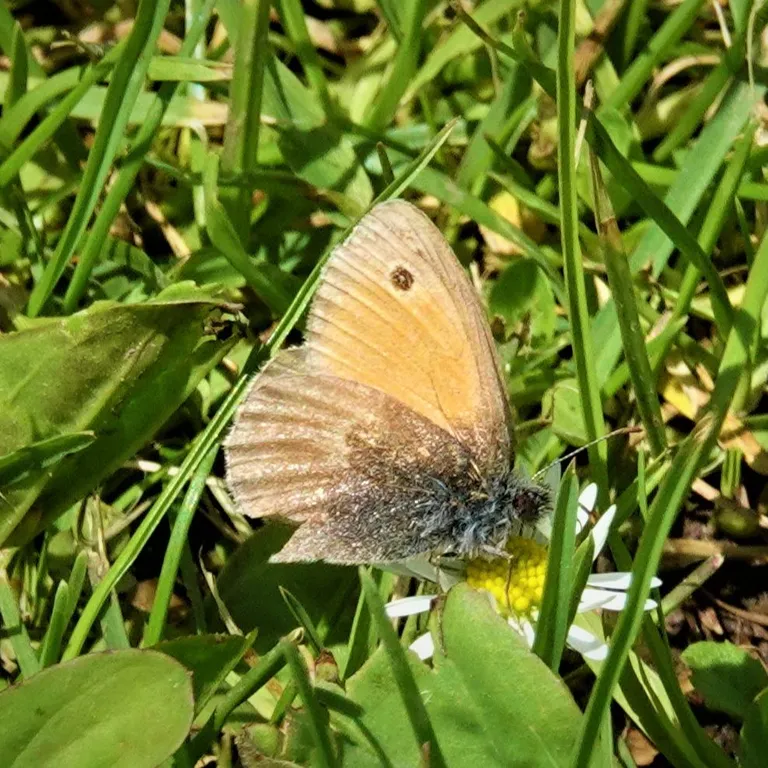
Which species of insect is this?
Coenonympha pamphilus
